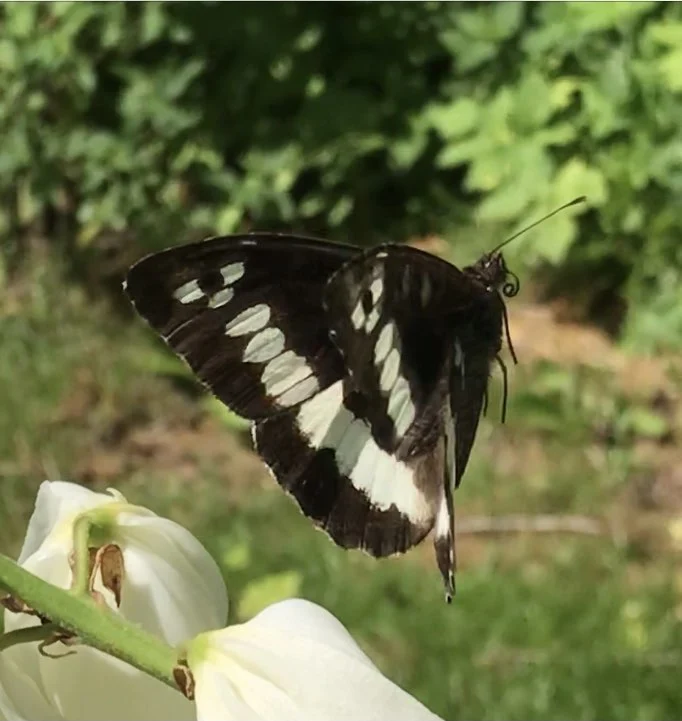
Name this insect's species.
Brintesia circe
